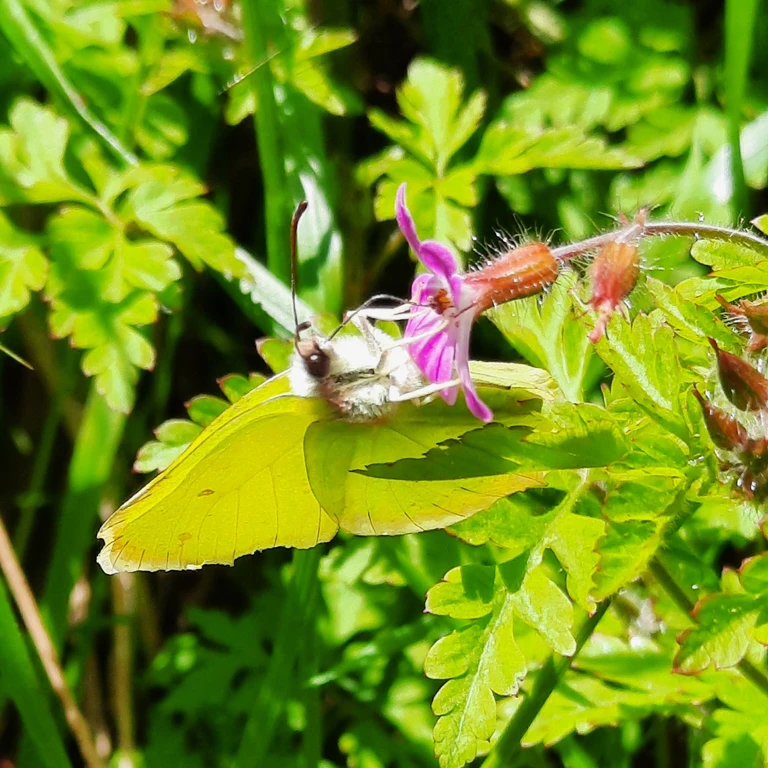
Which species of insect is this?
Gonepteryx rhamni
